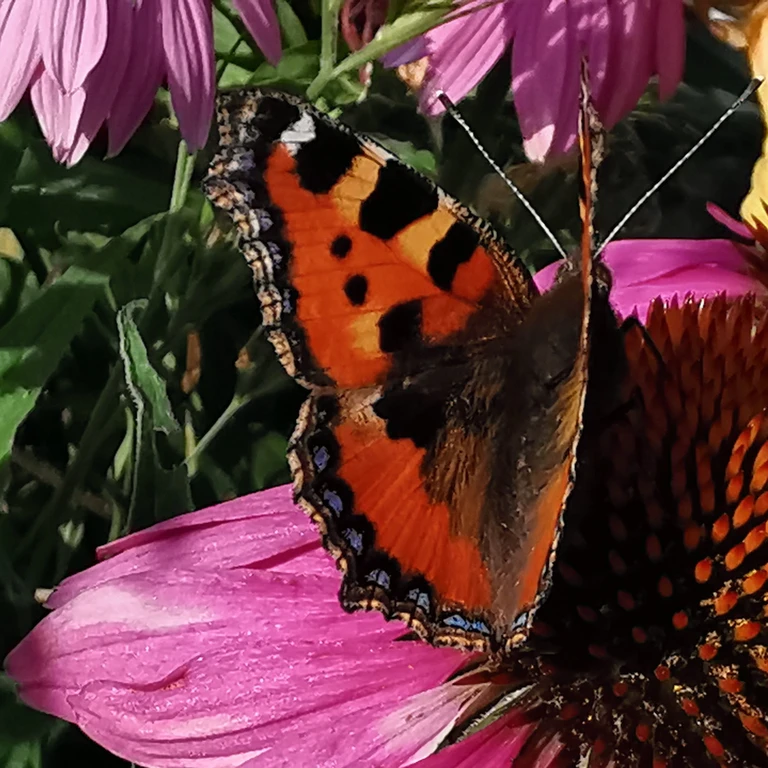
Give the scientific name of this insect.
Aglais urticae
